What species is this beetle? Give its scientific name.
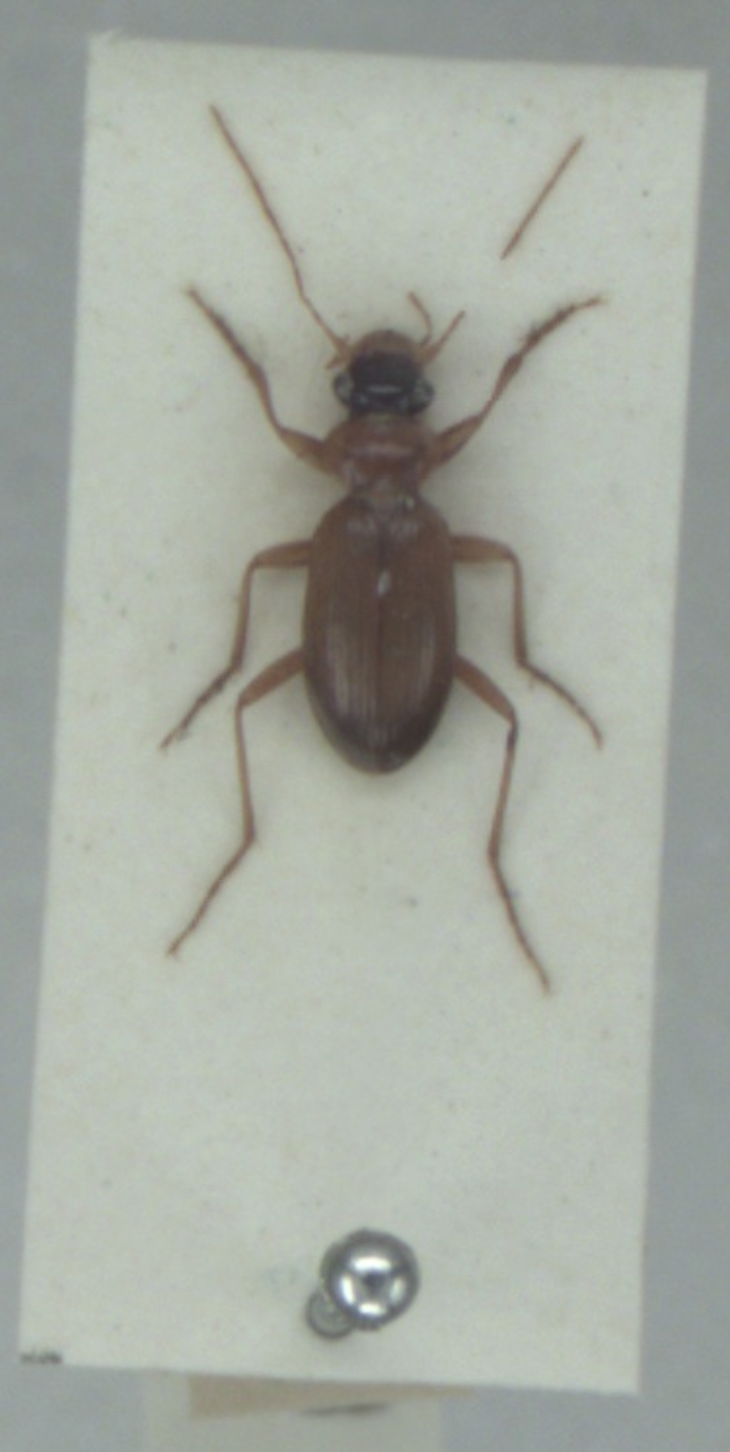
Leistus terminatus
